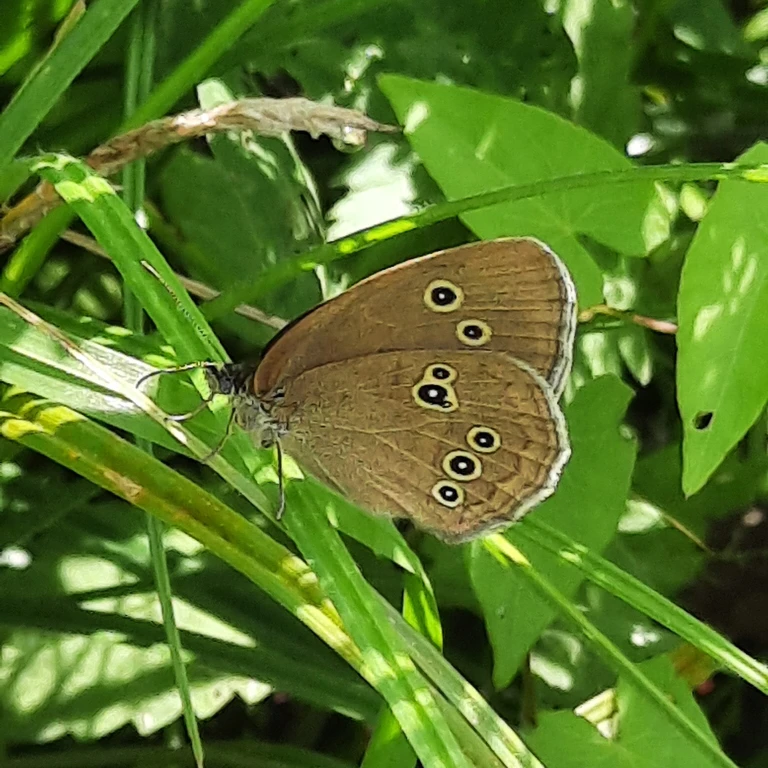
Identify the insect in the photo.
Aphantopus hyperantus
